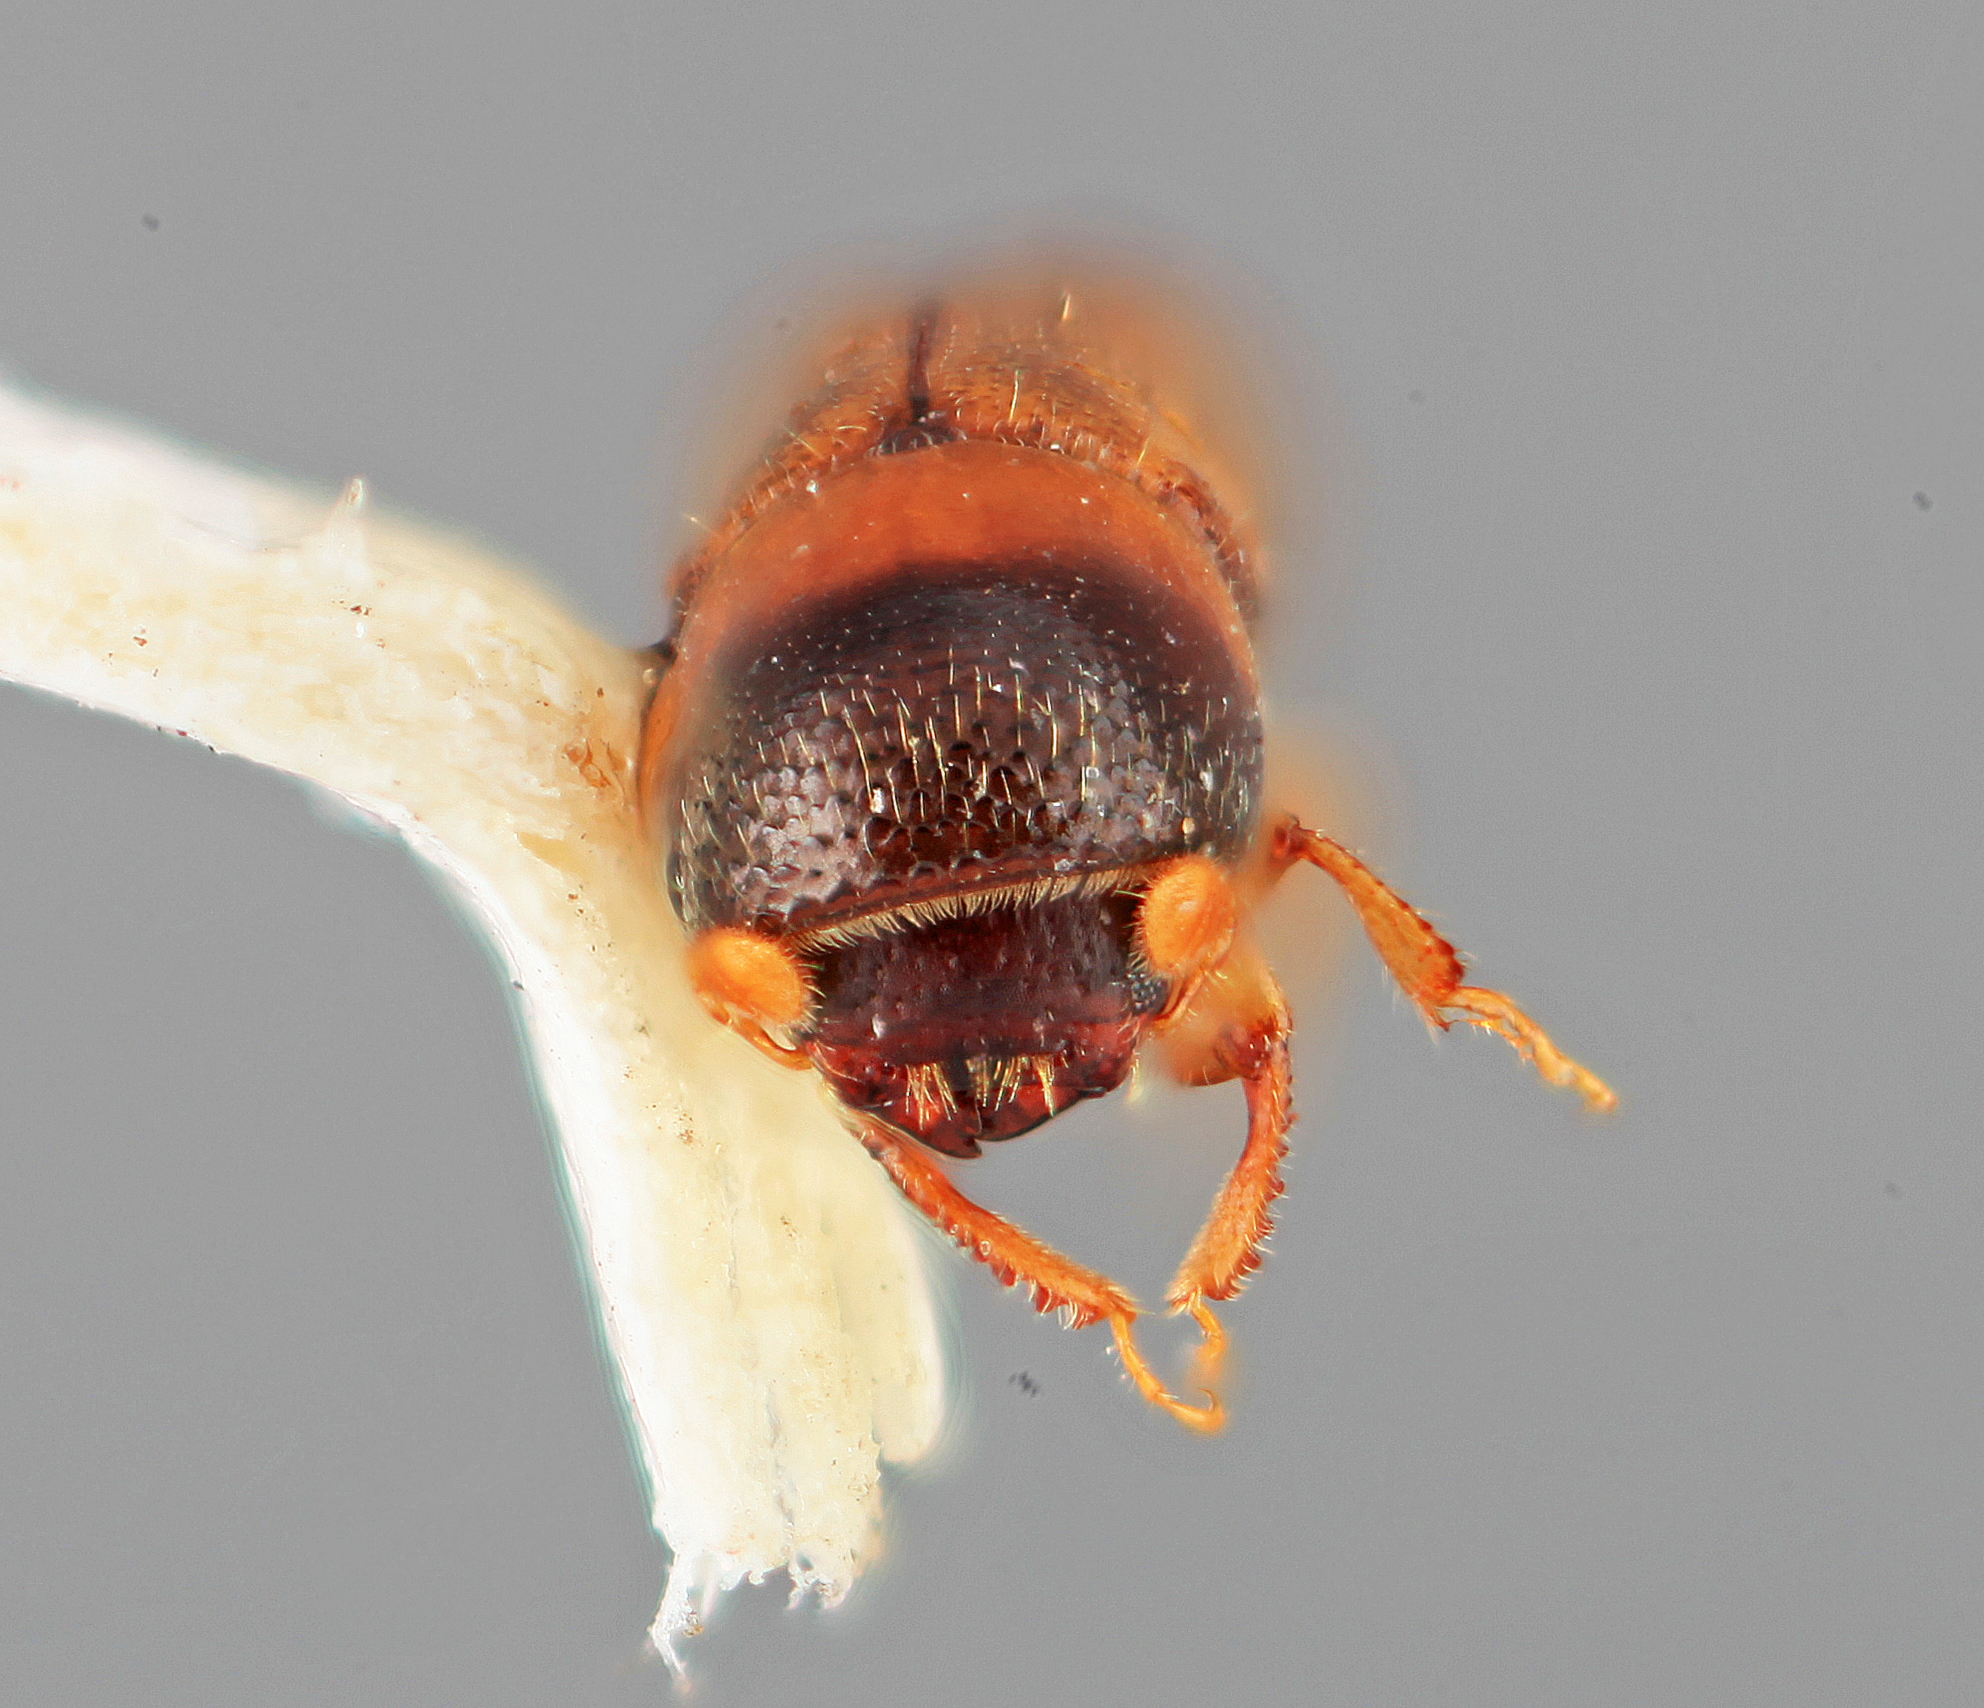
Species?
Monarthrum cordicticum
